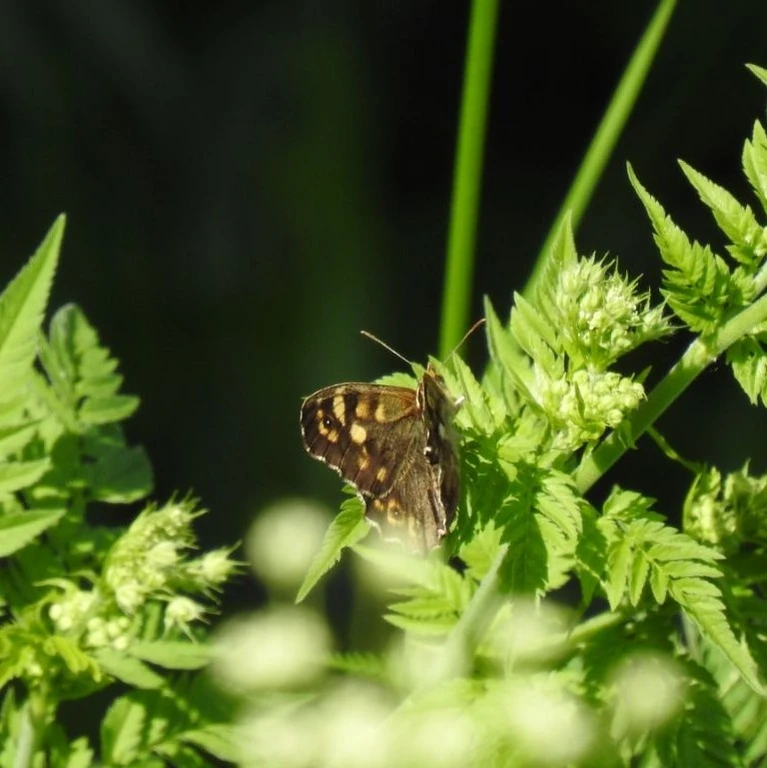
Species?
Pararge aegeria
